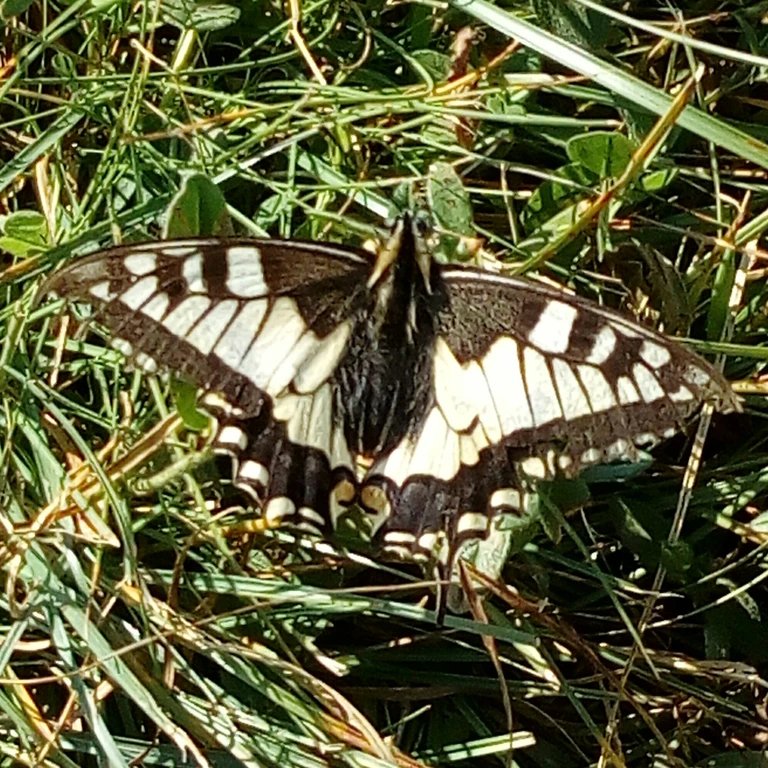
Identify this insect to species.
Papilio machaon
